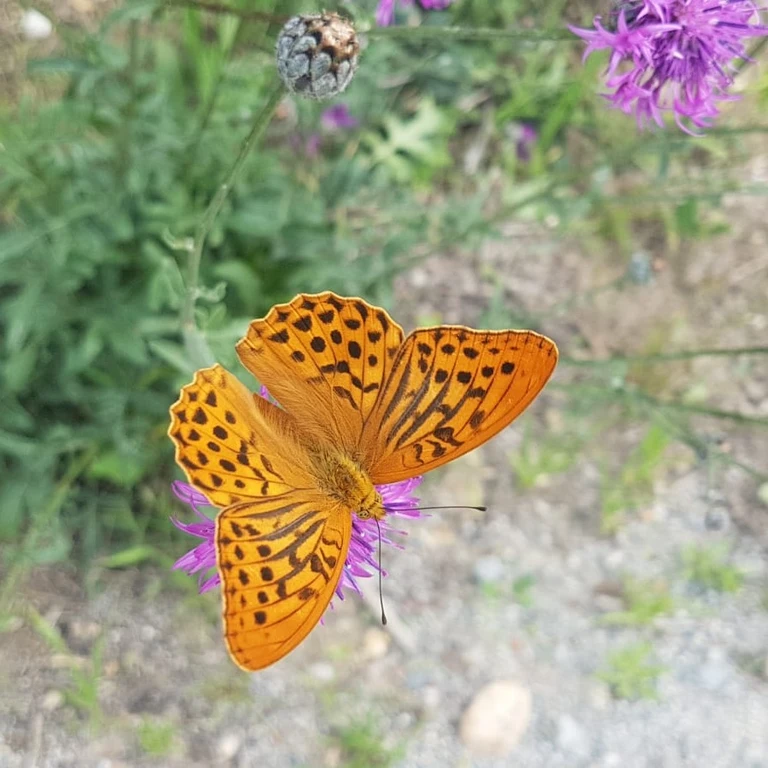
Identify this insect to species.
Argynnis paphia
